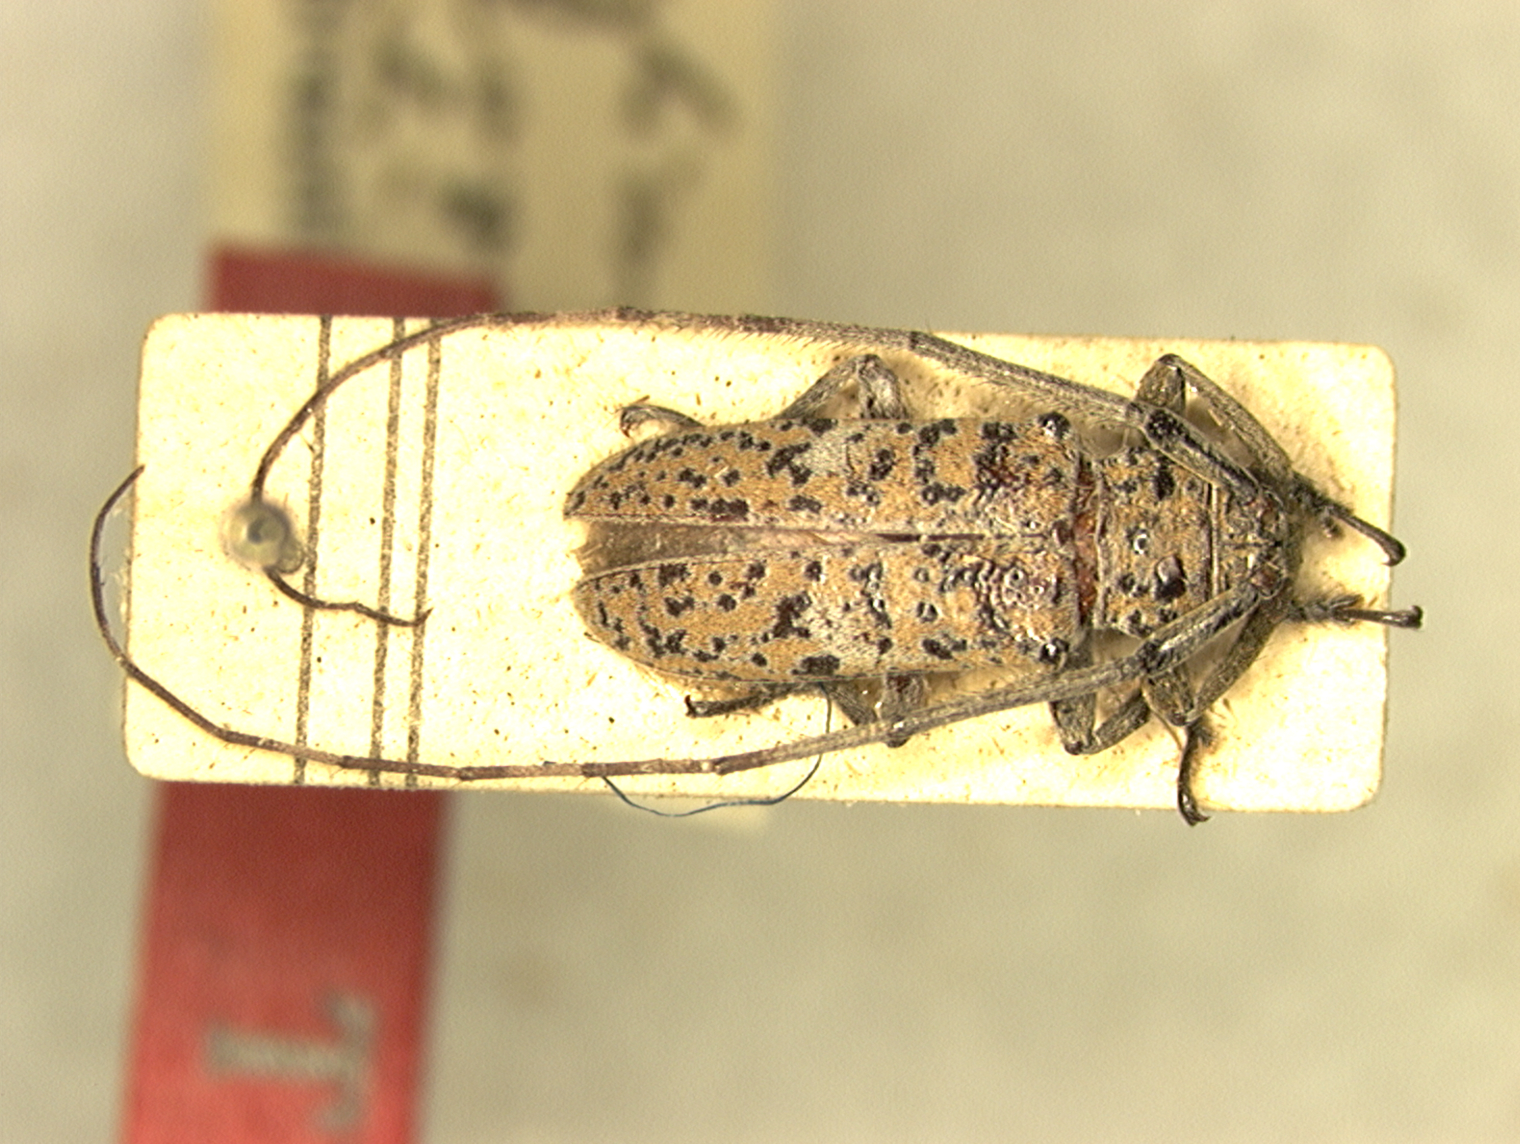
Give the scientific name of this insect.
Paracylicasta incognaria
